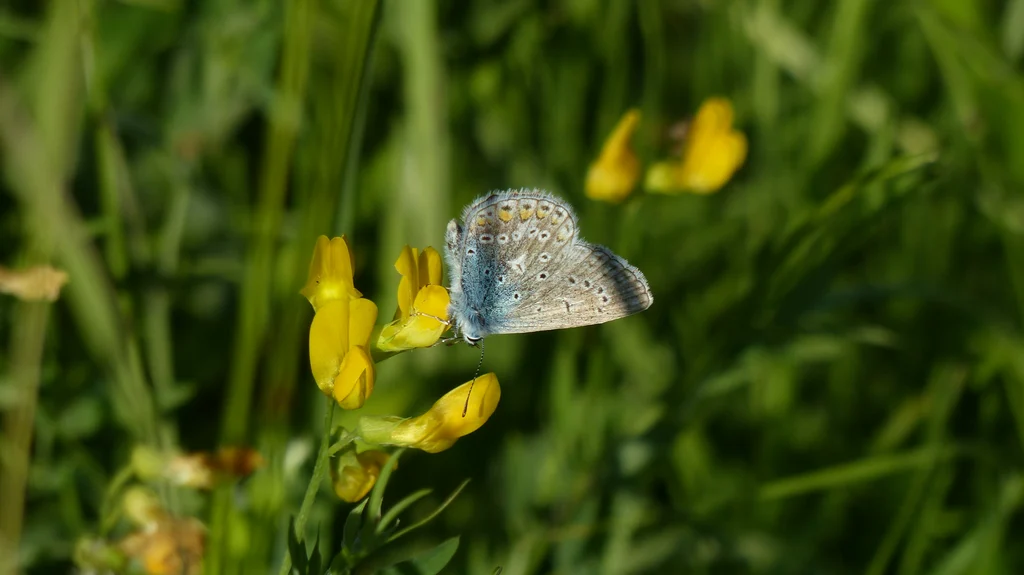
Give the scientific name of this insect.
Polyommatus icarus
